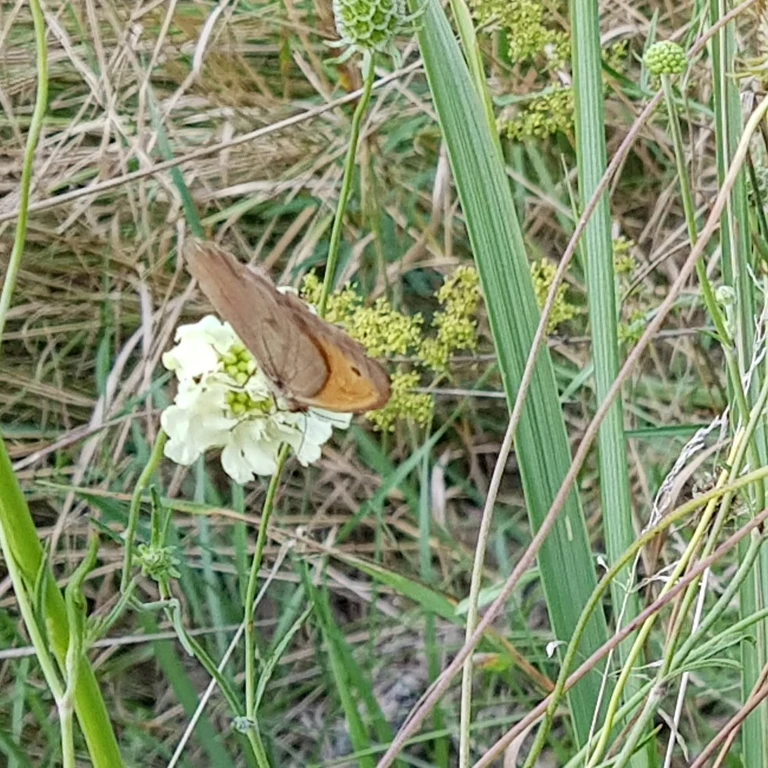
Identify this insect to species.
Maniola jurtina
